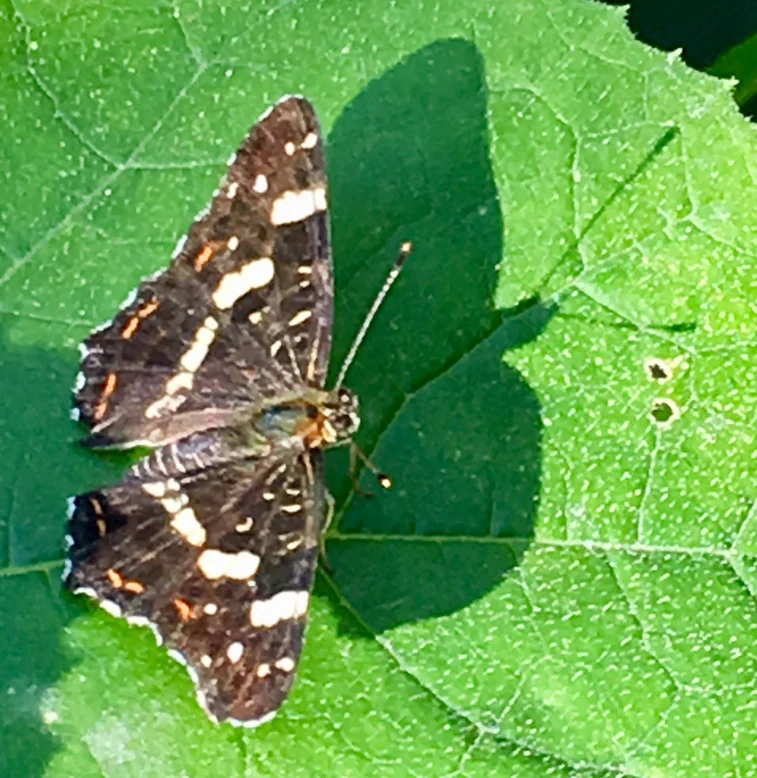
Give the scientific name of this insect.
Araschnia levana
